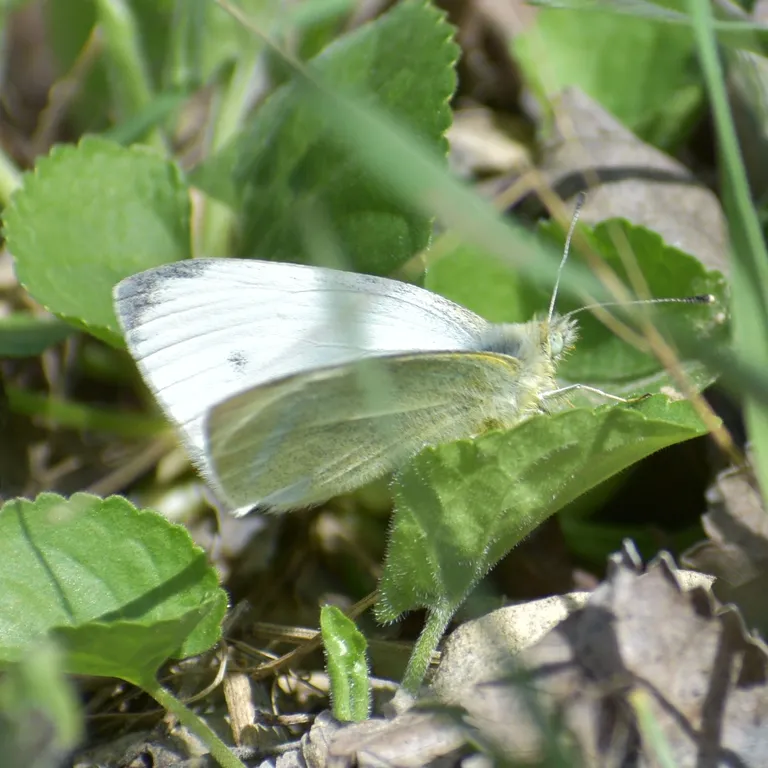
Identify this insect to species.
Pieris rapae
